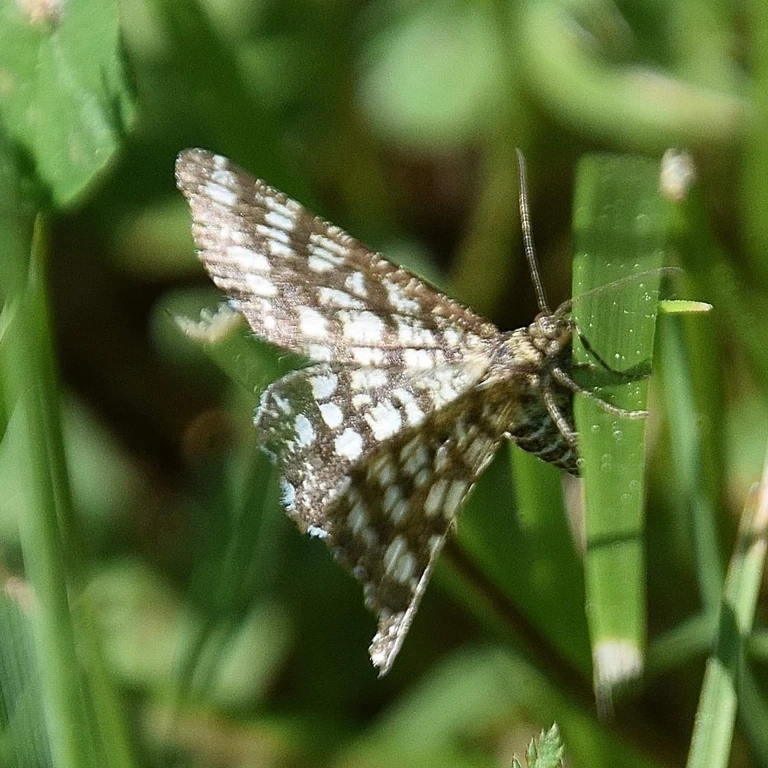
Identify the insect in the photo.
Chiasmia clathrata
